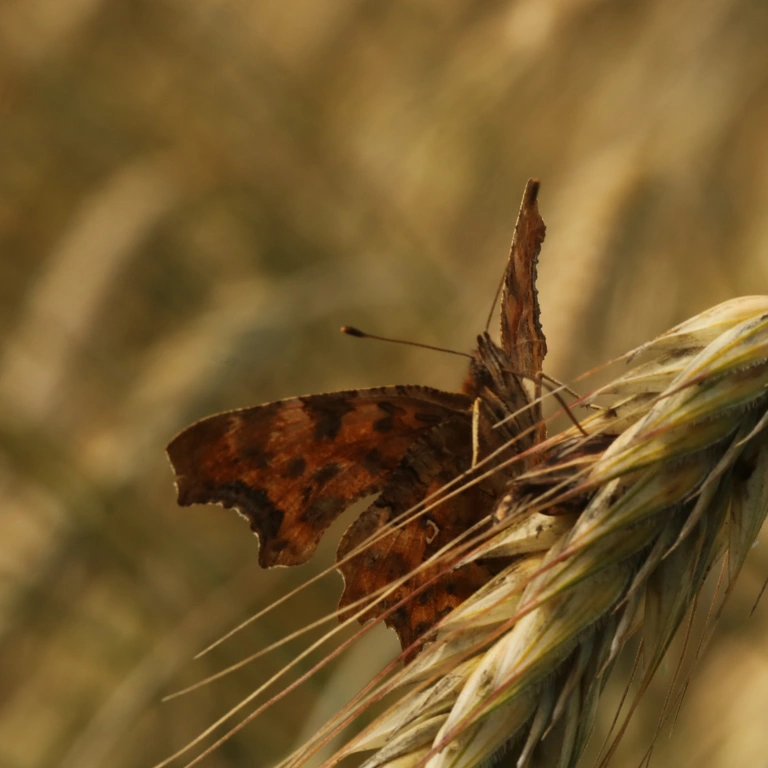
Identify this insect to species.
Polygonia c-album
